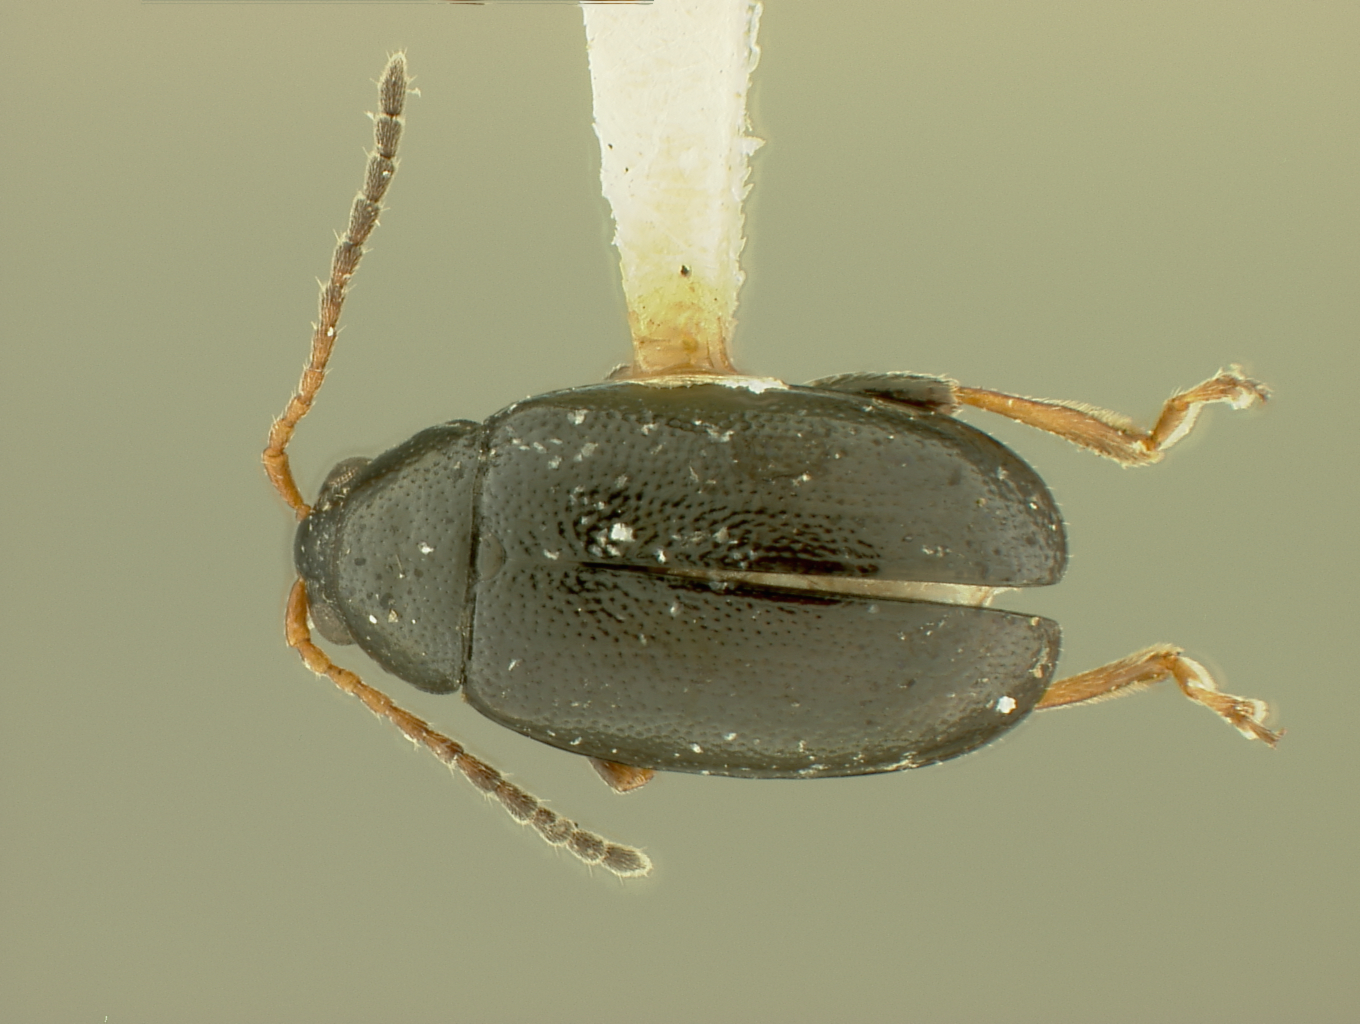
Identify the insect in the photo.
Phyllotreta polita
